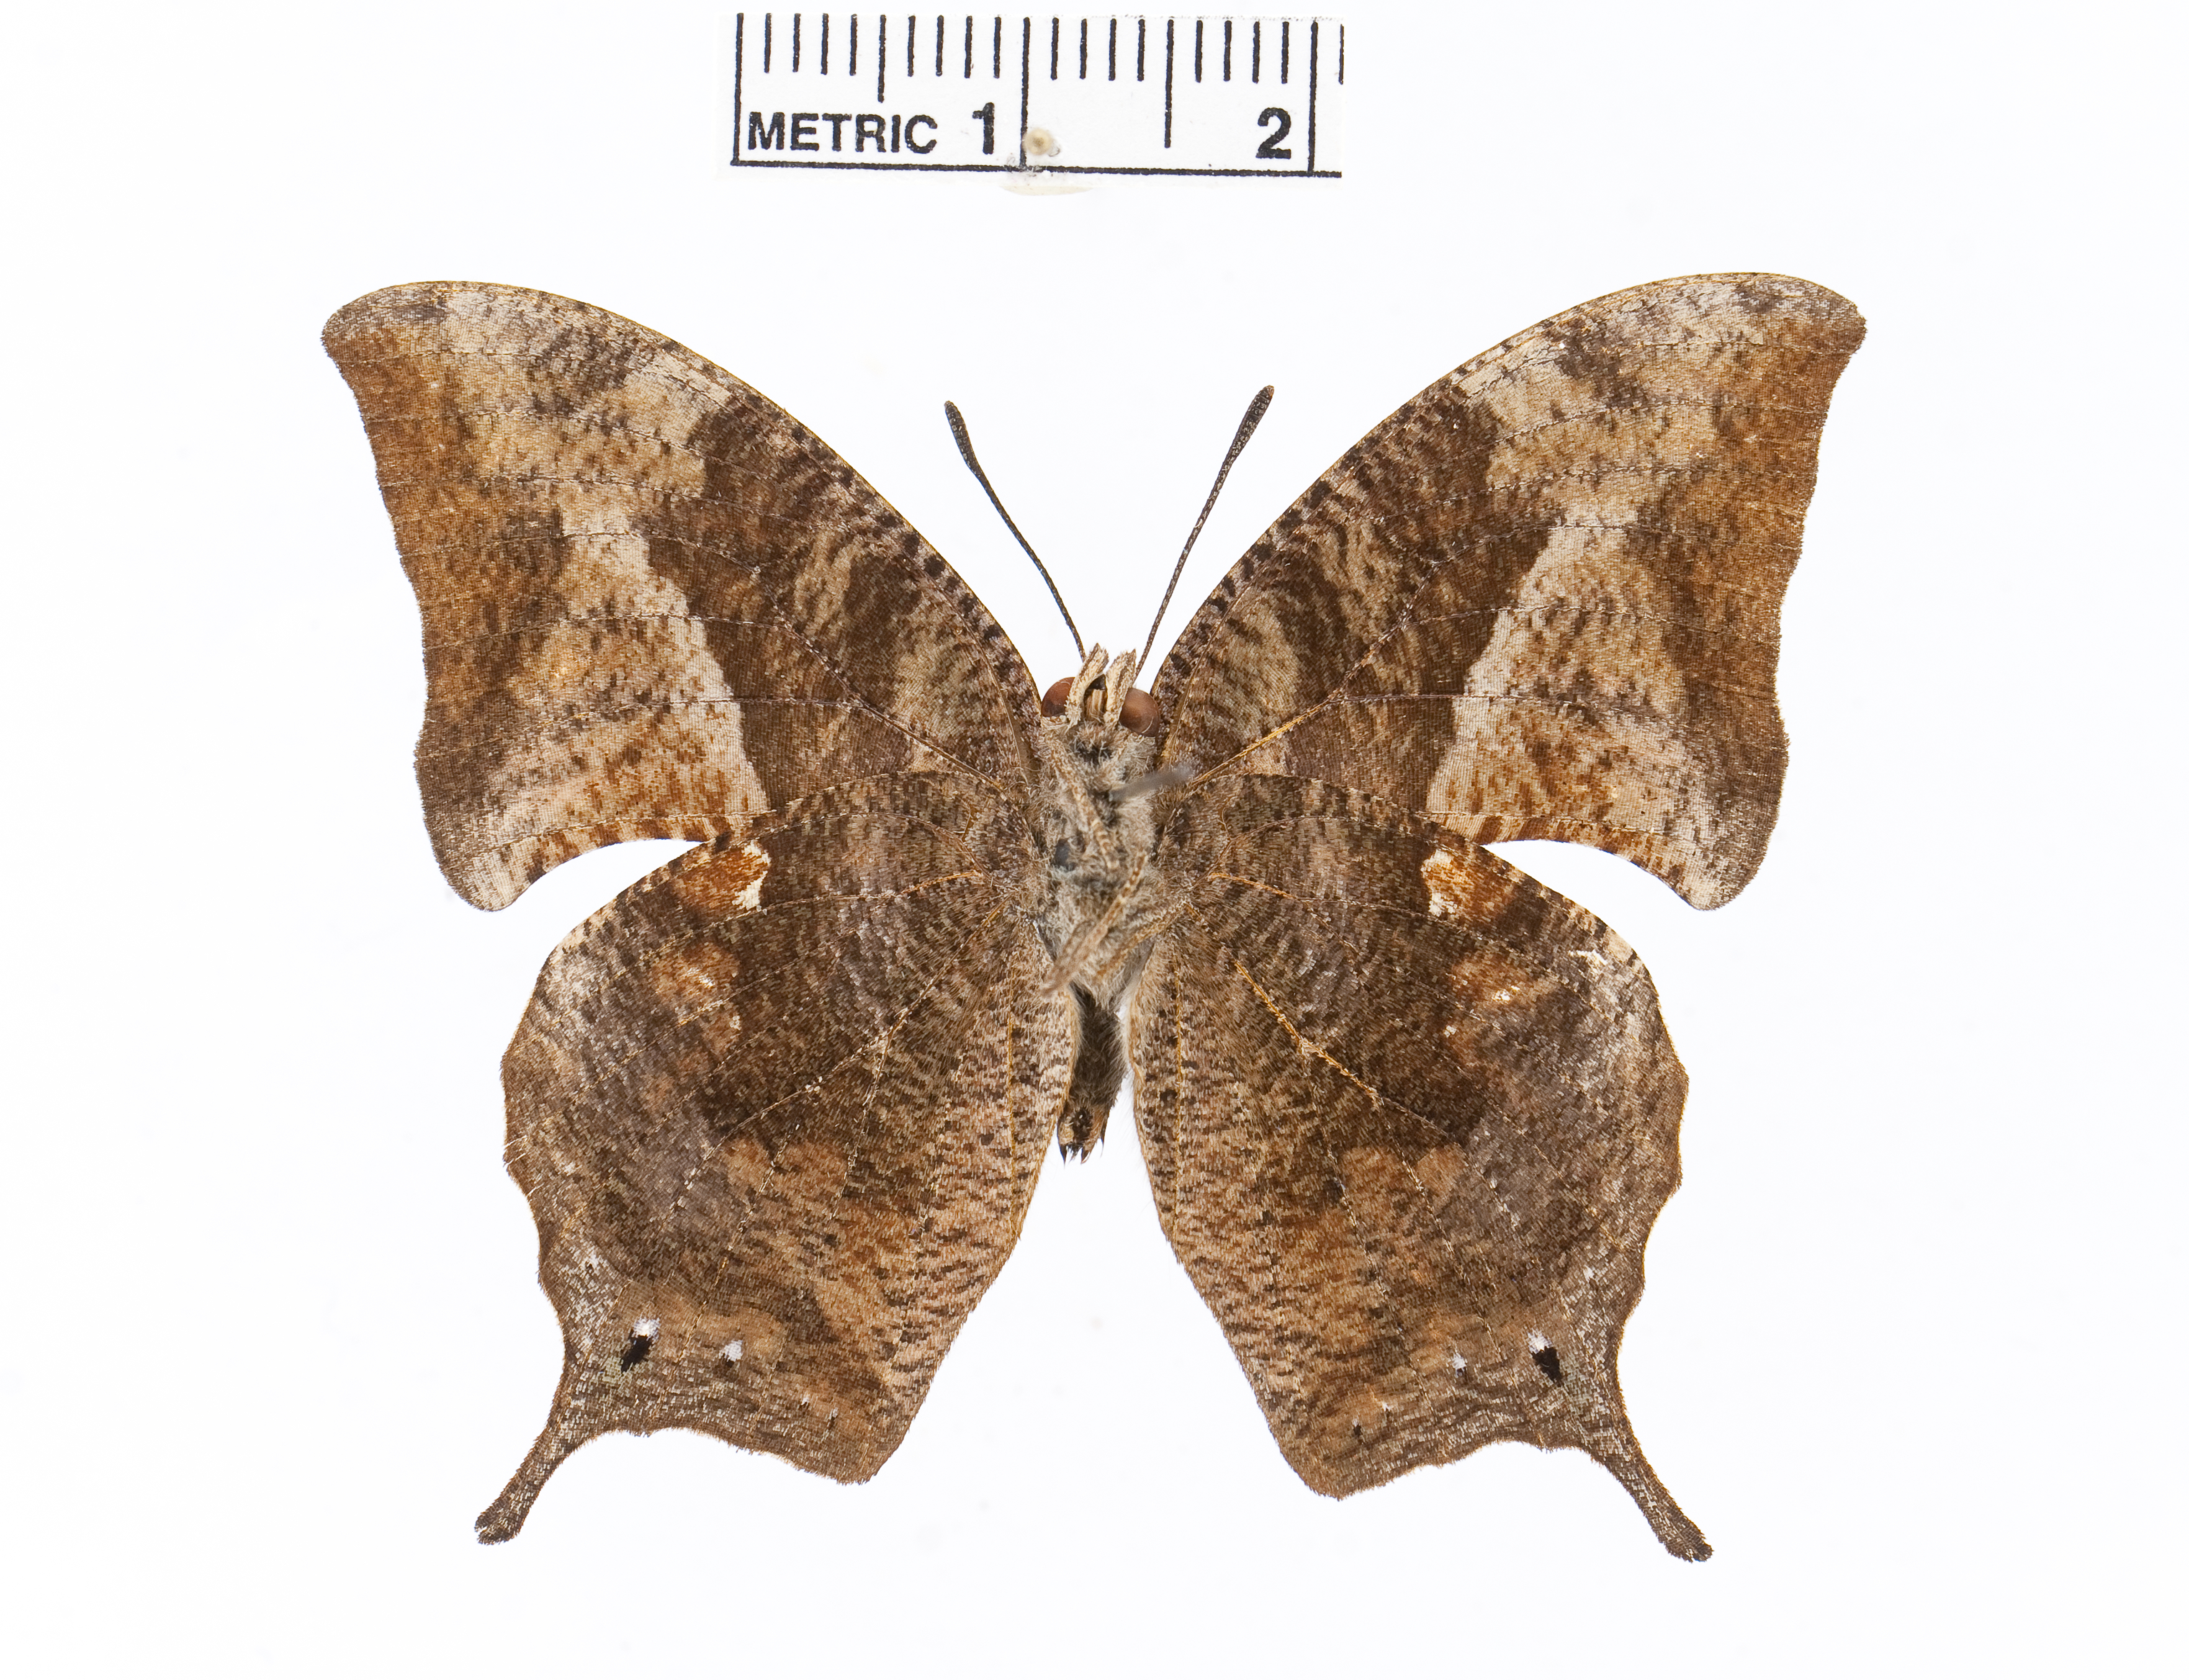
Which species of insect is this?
Memphis perenna
